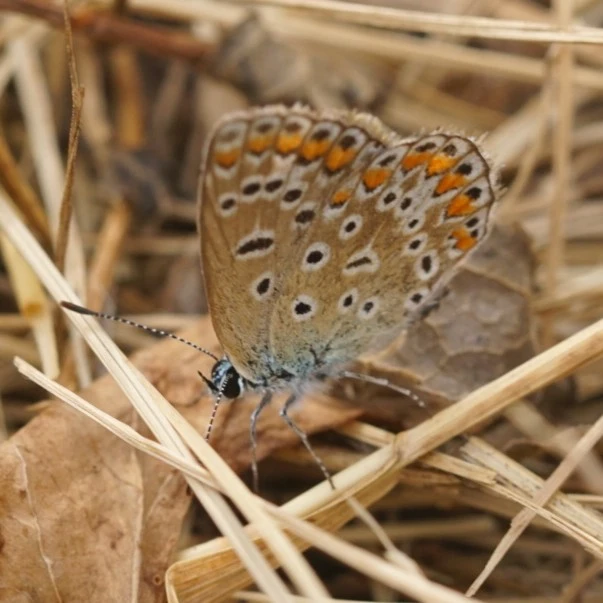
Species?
Polyommatus icarus
